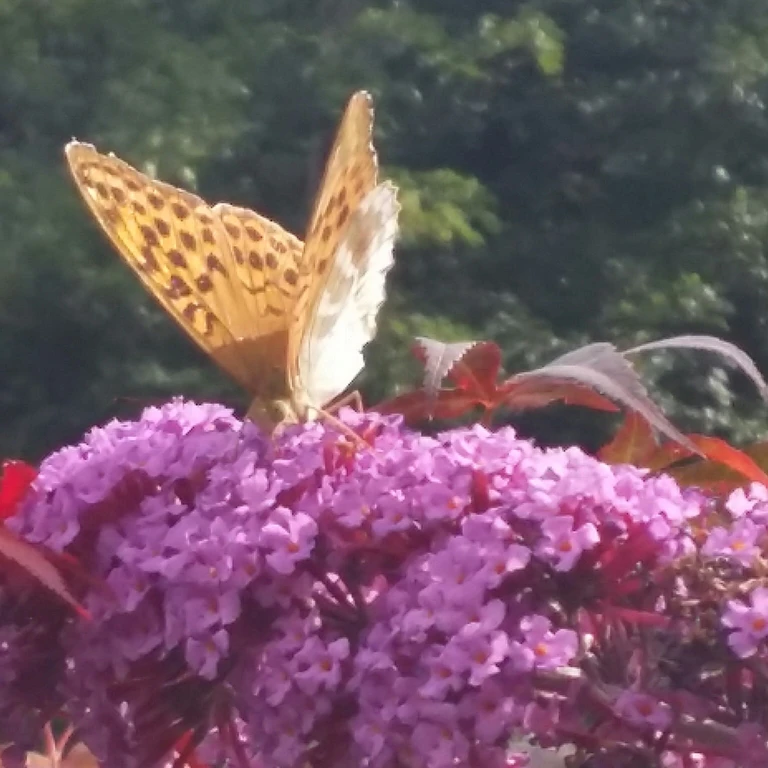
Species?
Argynnis paphia
